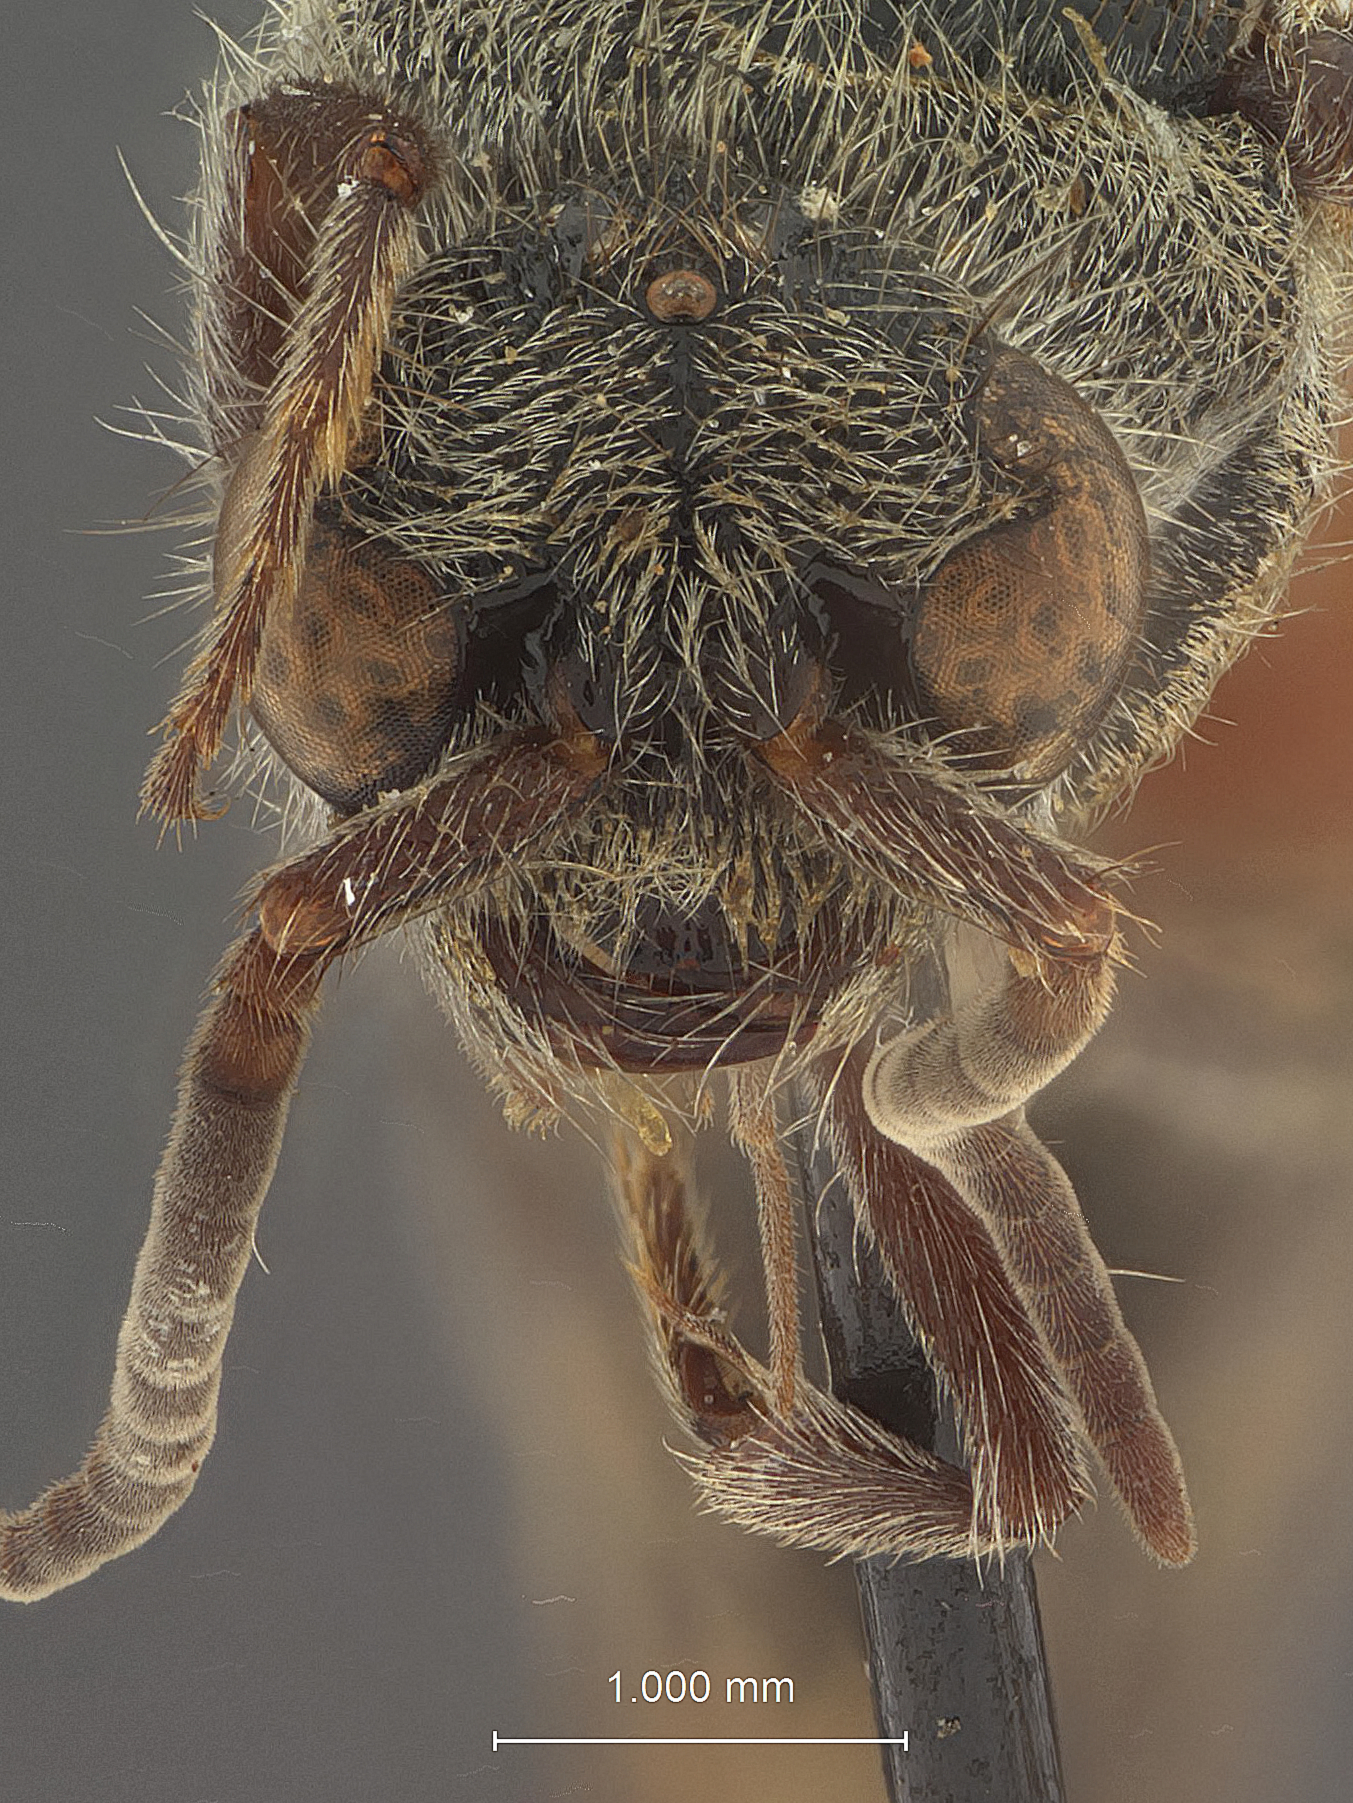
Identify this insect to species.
Smicromyrme lavinia
